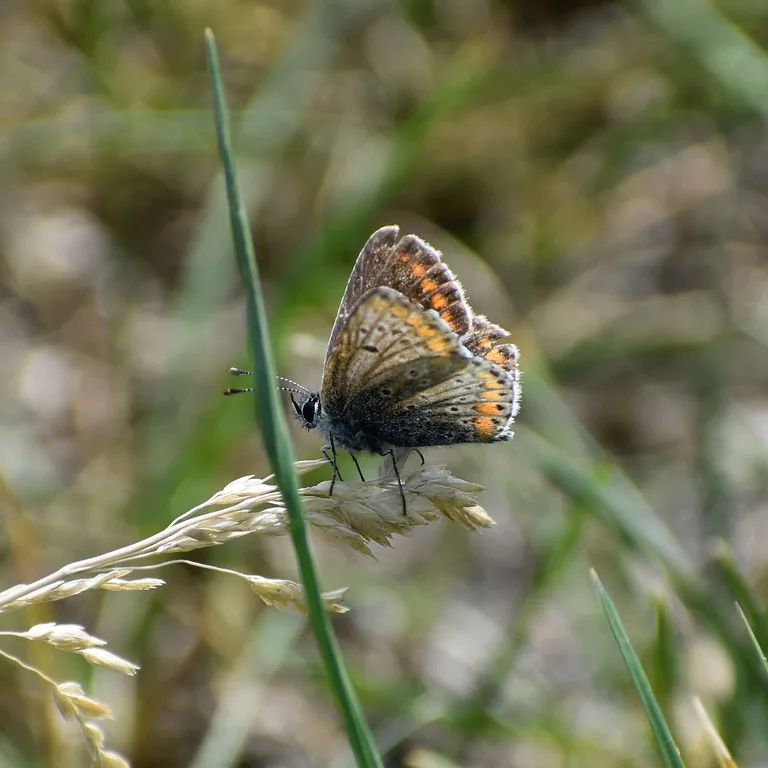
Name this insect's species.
Aricia agestis/artaxerxes
